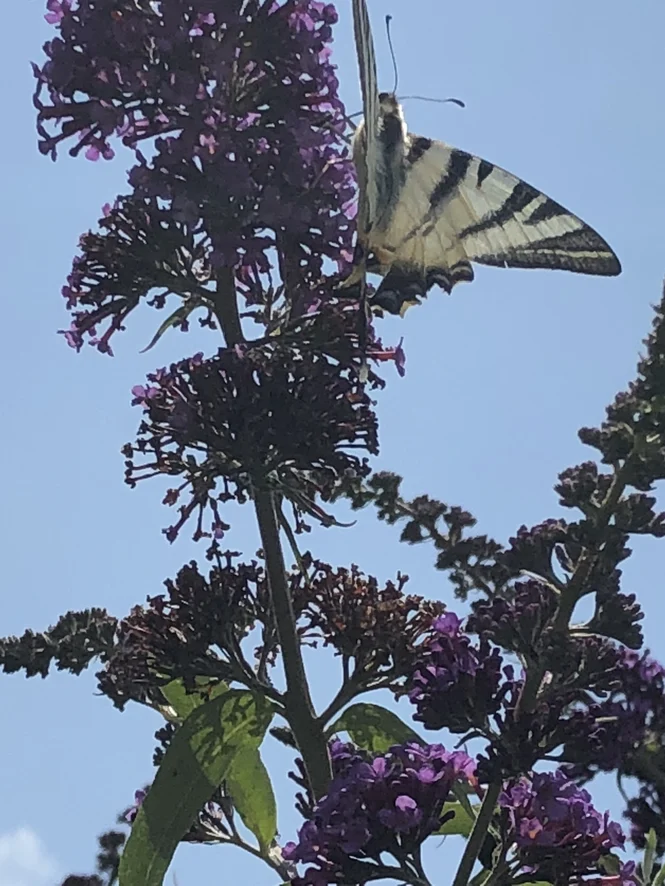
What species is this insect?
Iphiclides podalirius
